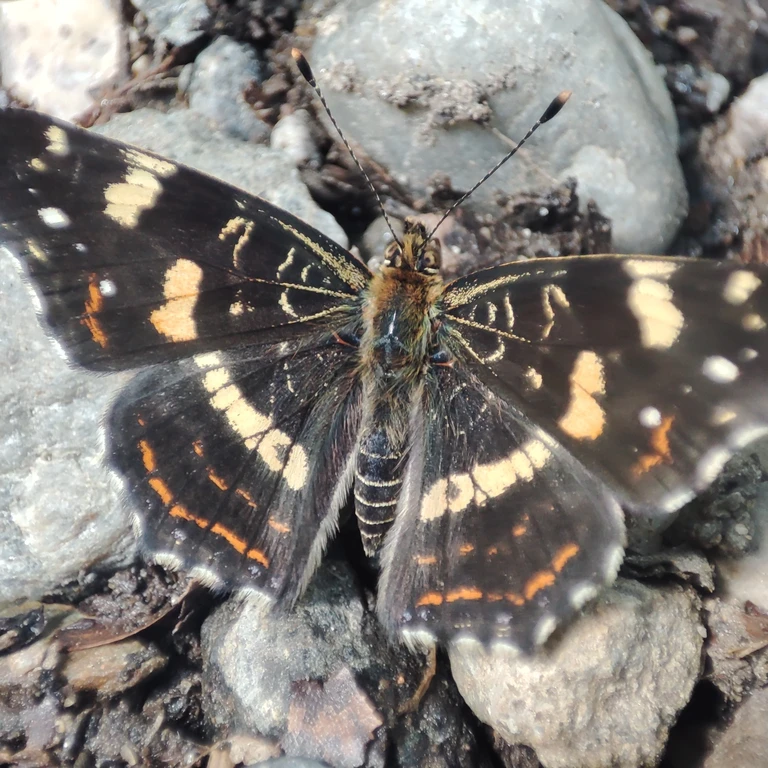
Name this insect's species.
Araschnia levana
